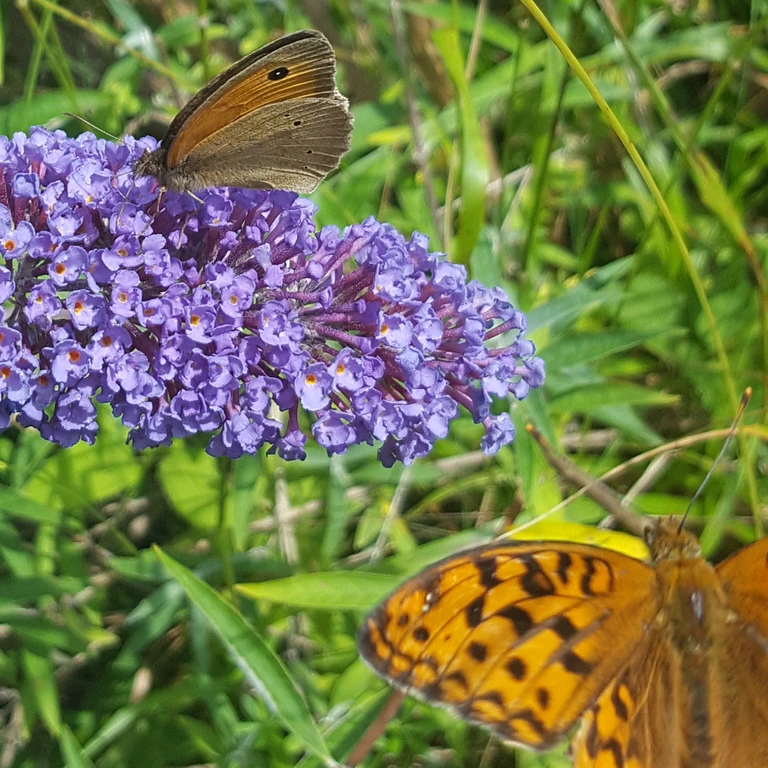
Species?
Maniola jurtina
